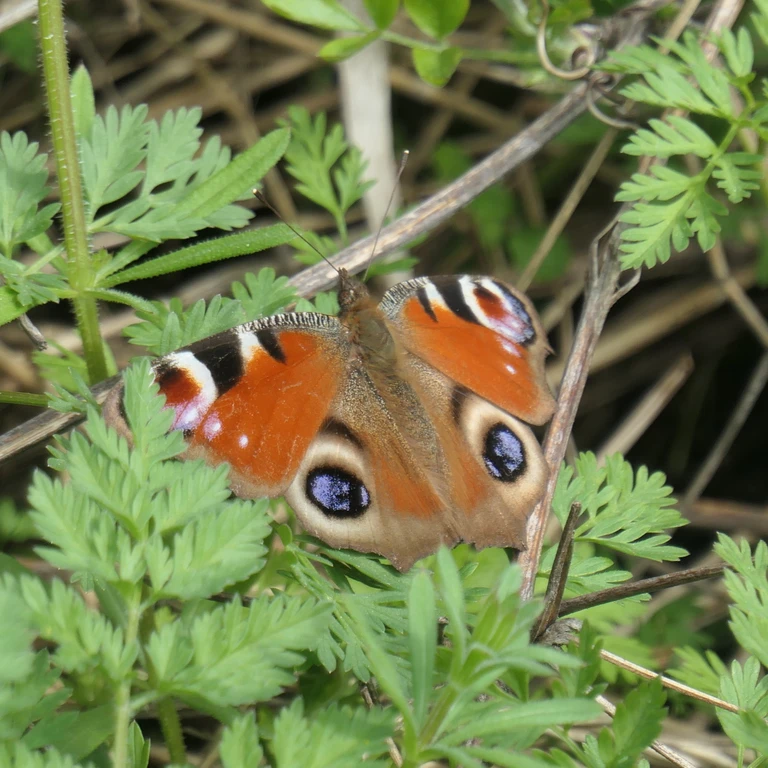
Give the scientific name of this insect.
Aglais io
